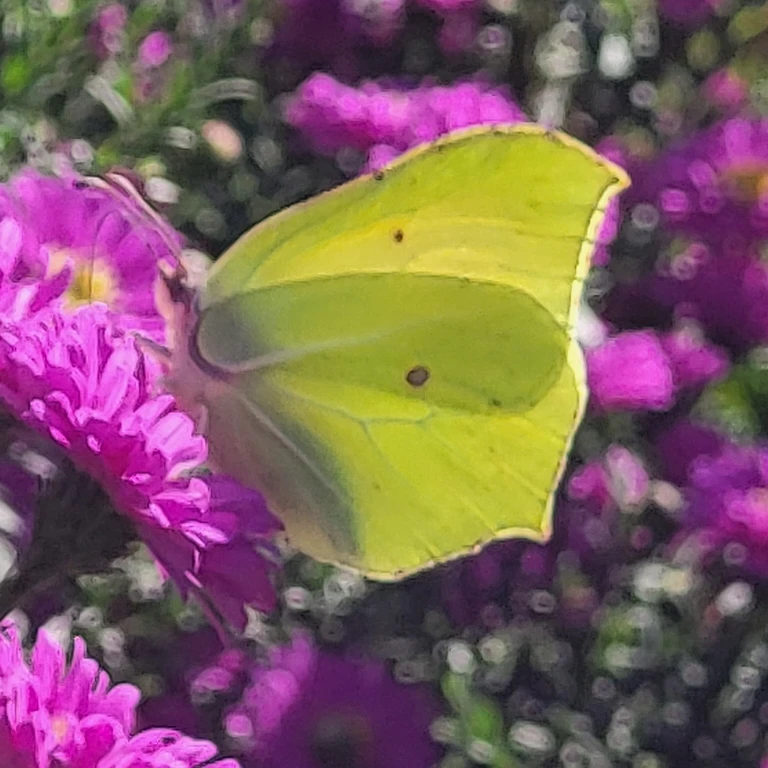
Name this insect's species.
Gonepteryx rhamni
